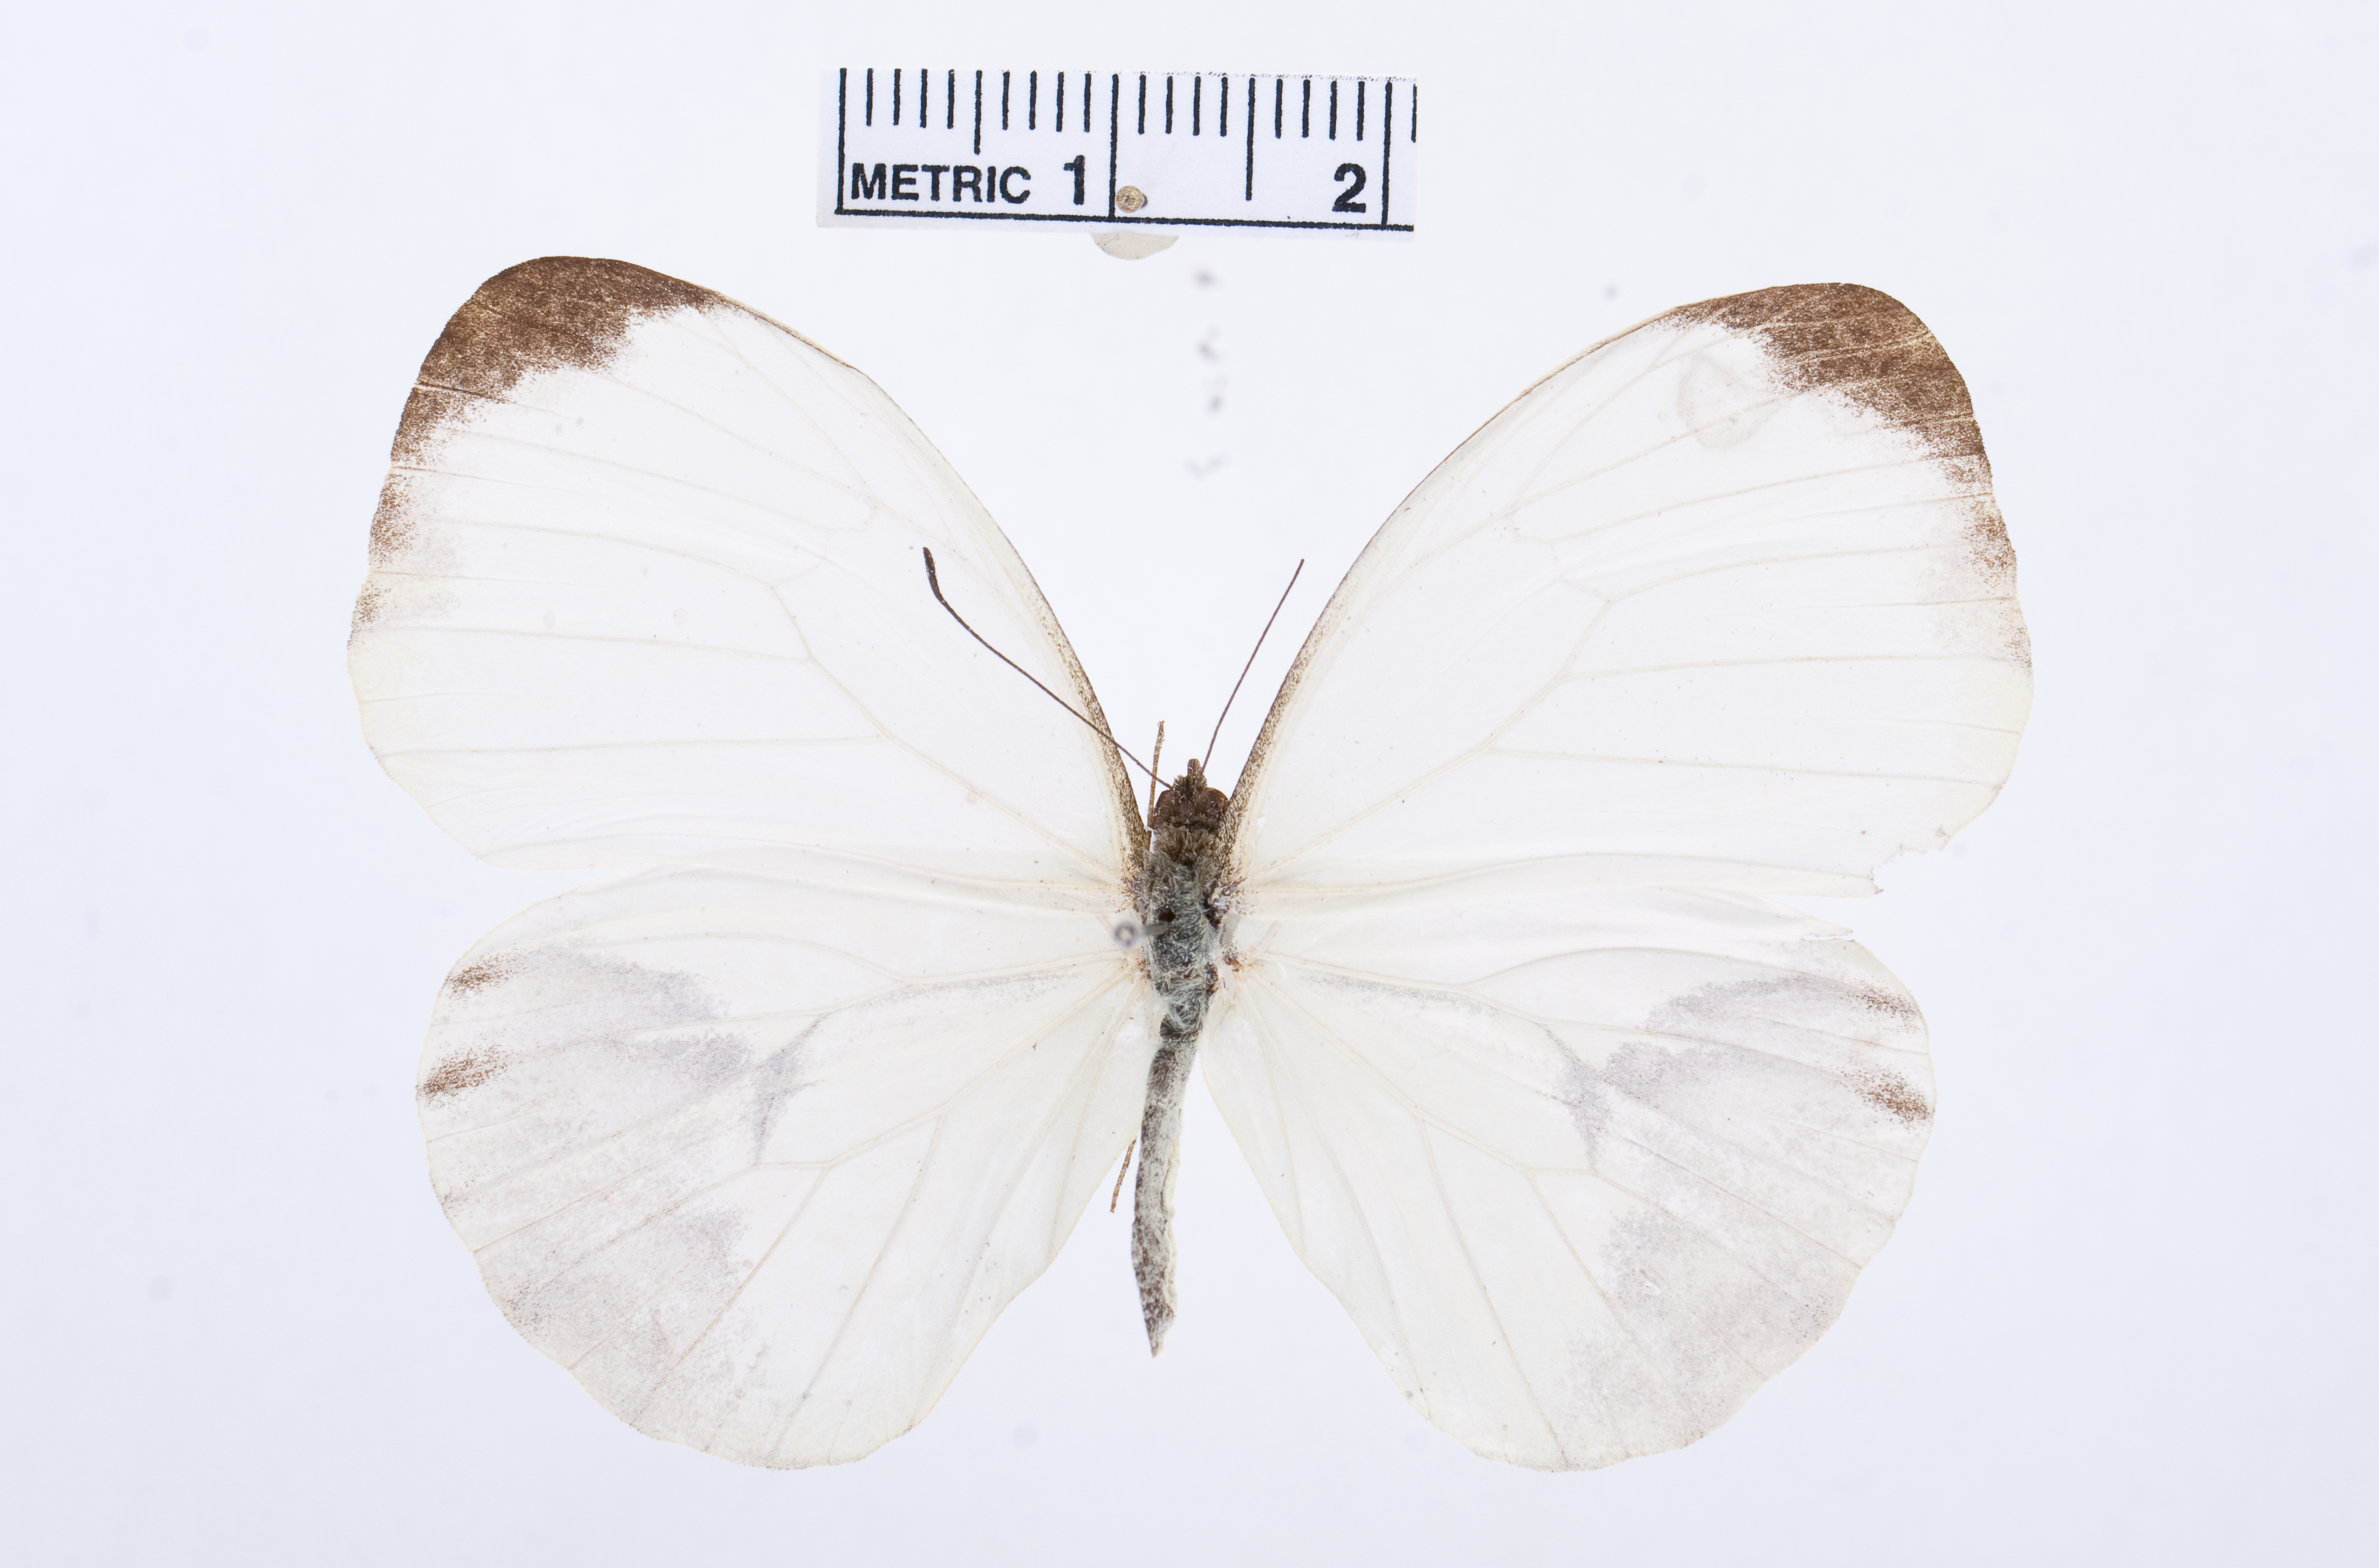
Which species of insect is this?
Nepheronia pharis
